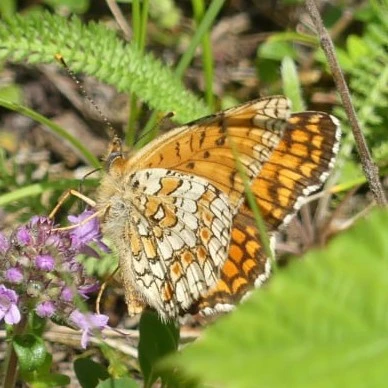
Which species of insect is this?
Melitaea phoebe
